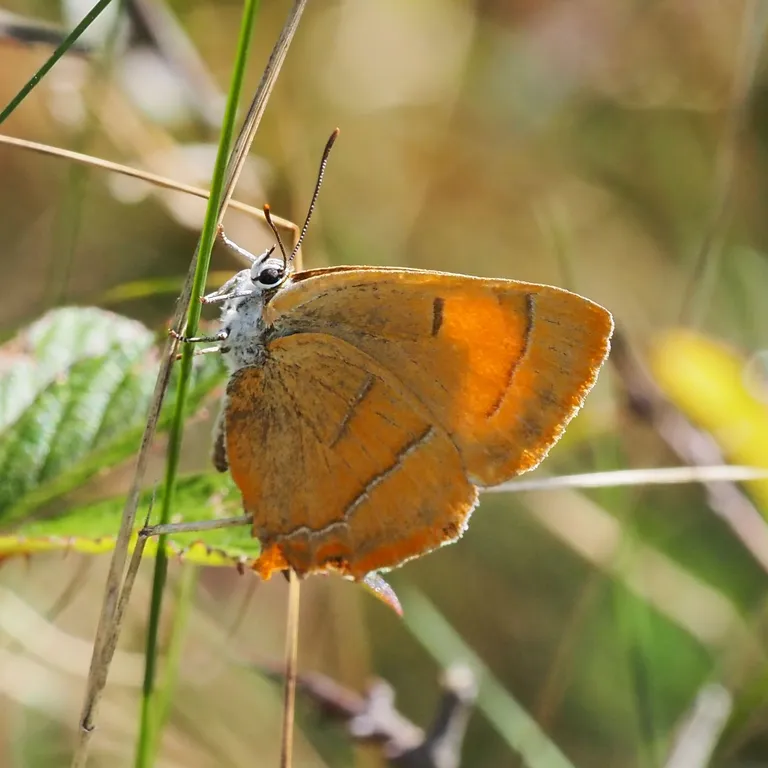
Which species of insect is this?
Thecla betulae
